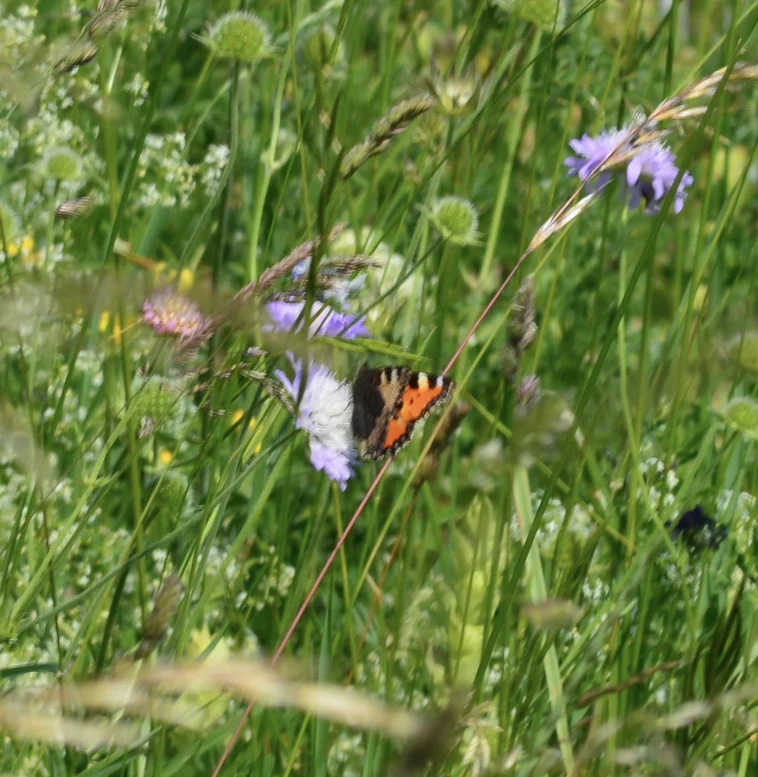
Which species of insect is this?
Aglais urticae
